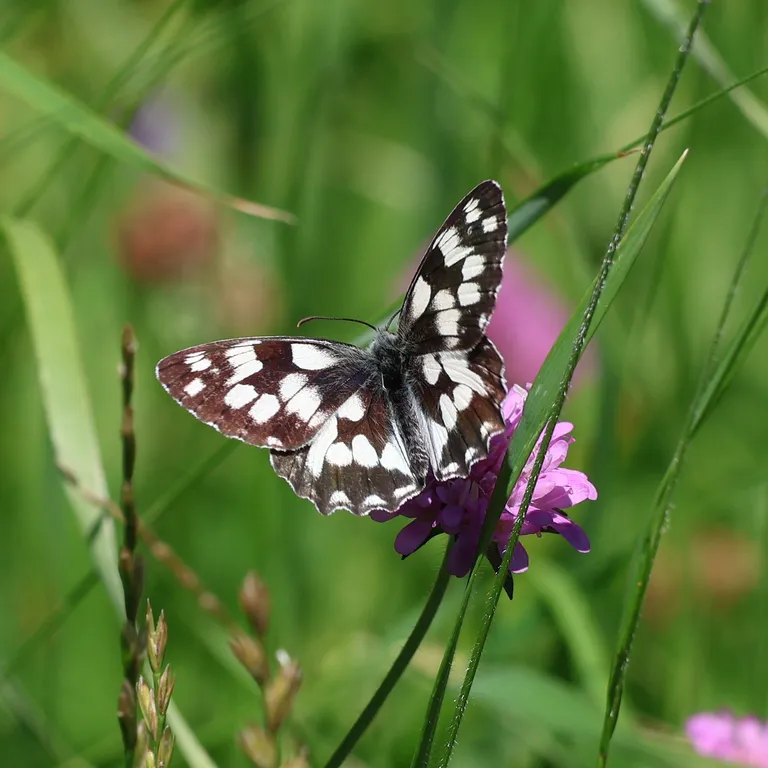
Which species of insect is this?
Melanargia galathea
